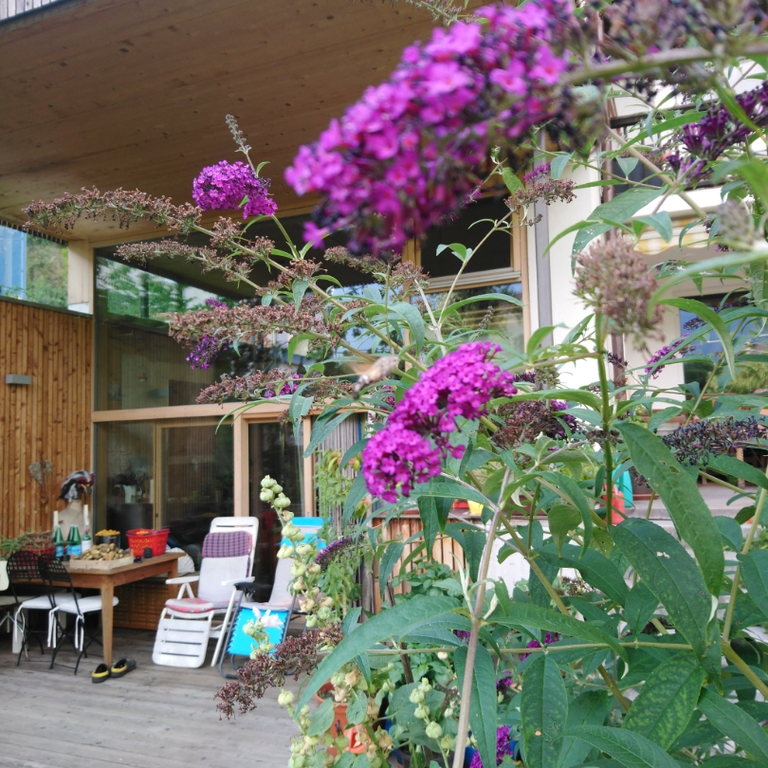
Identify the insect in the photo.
Macroglossum stellatarum
